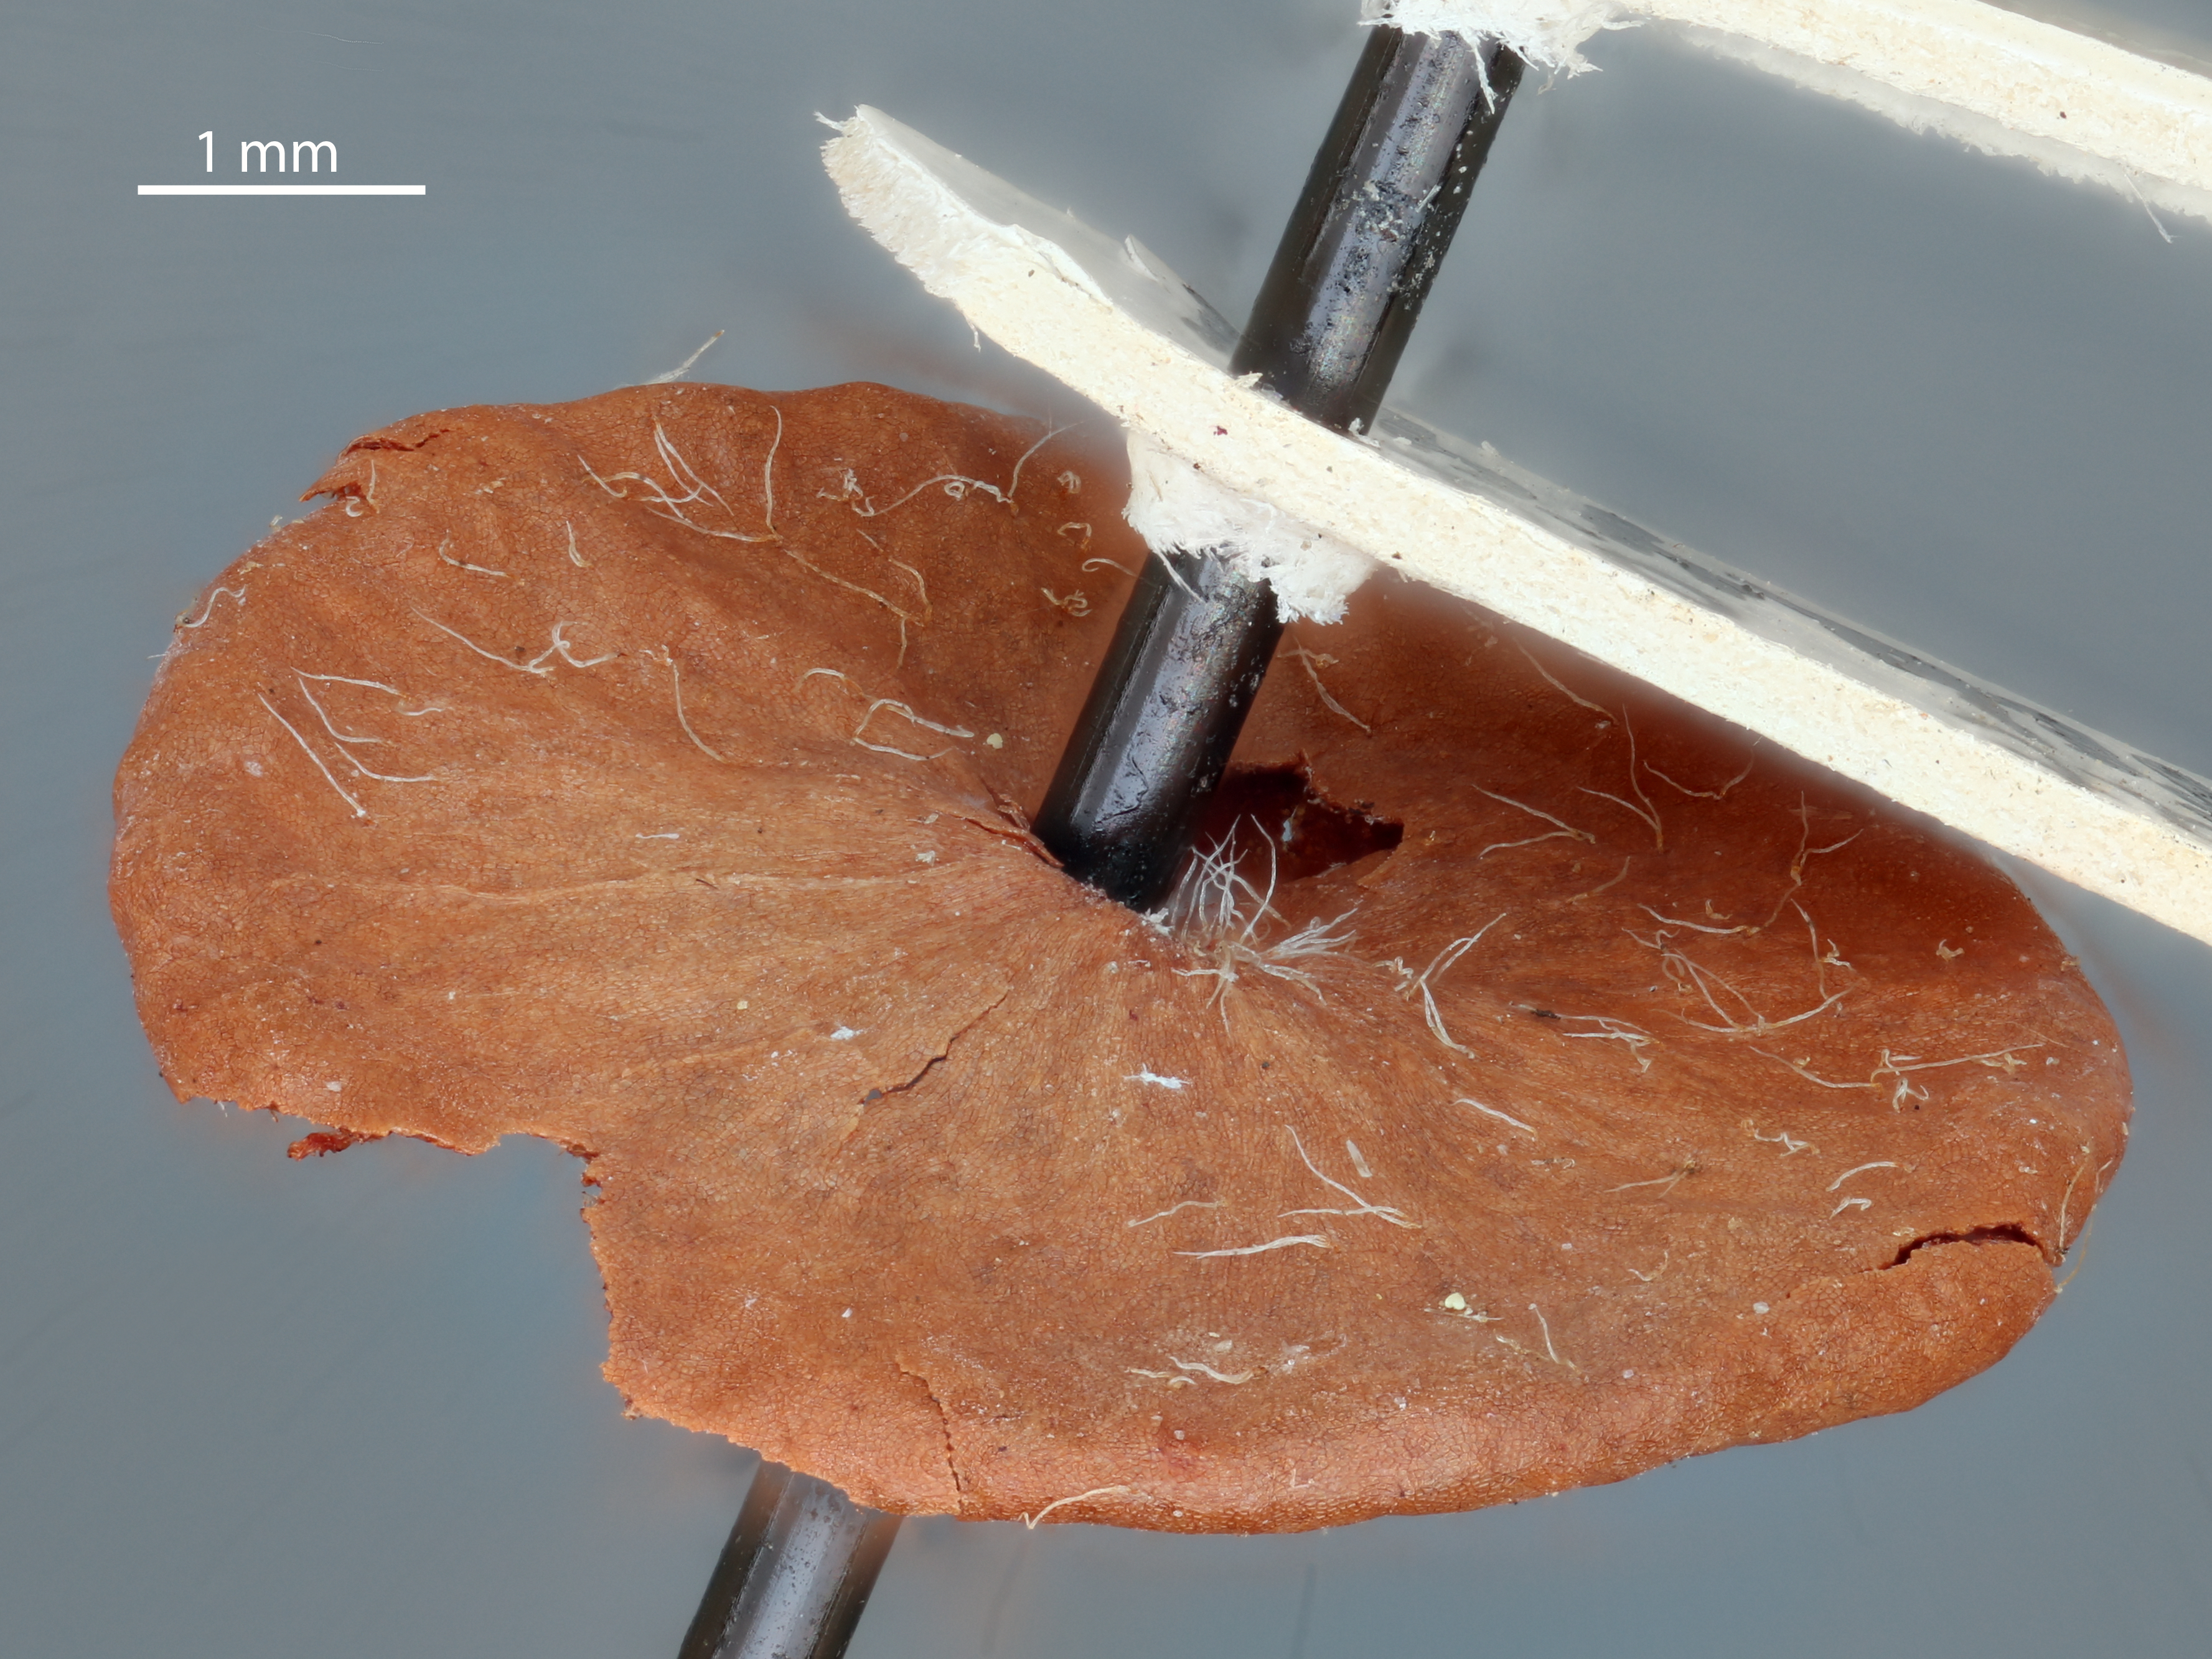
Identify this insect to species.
Trichoteras perfulvum
